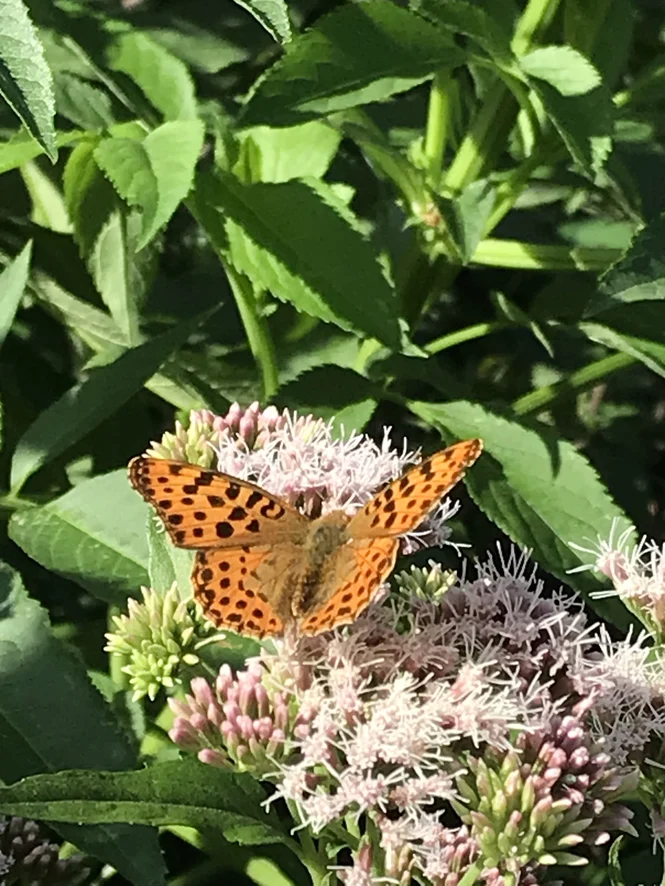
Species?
Issoria lathonia
